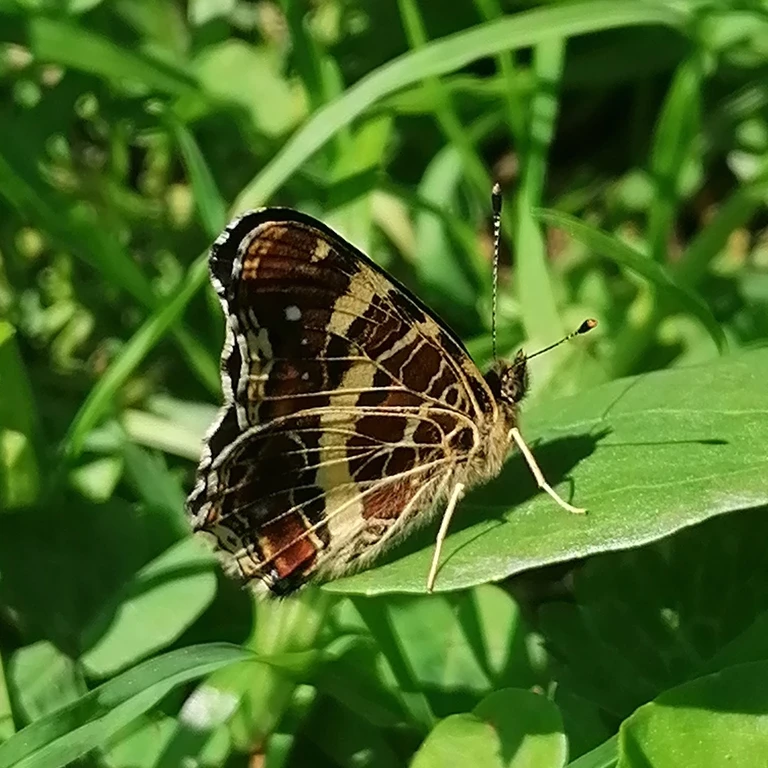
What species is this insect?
Araschnia levana
